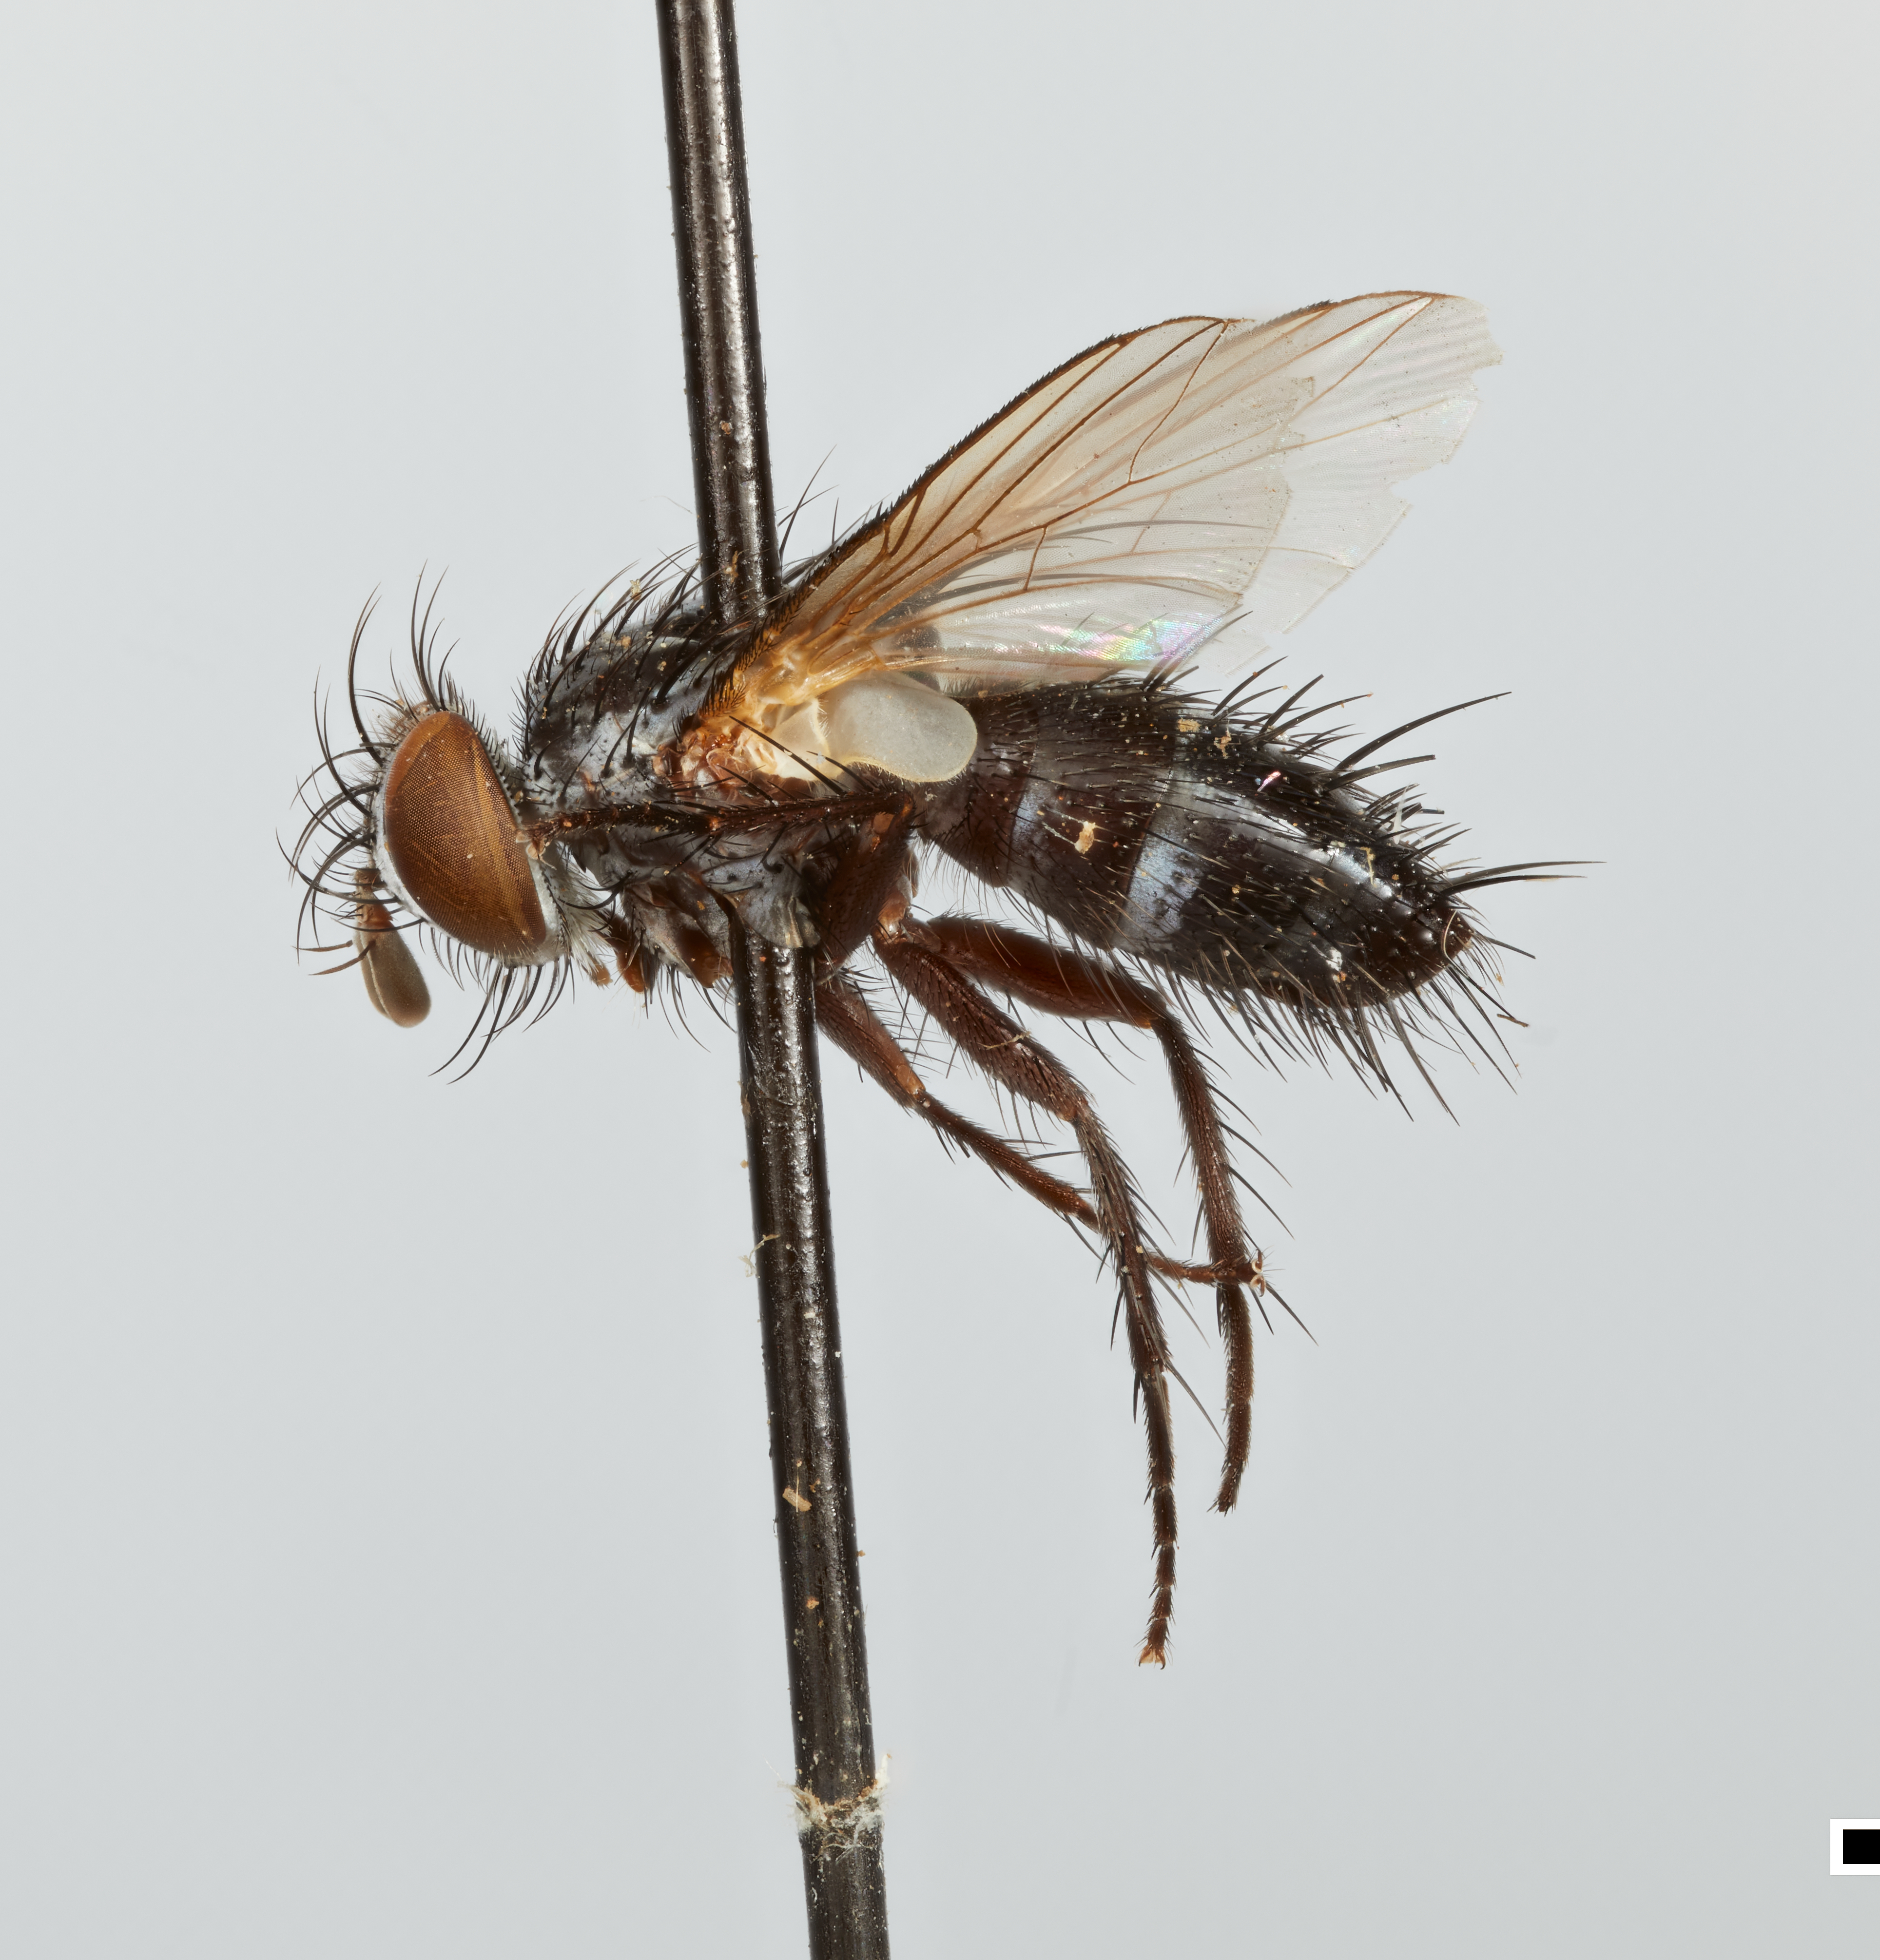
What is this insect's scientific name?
Hyleorus furcatus
